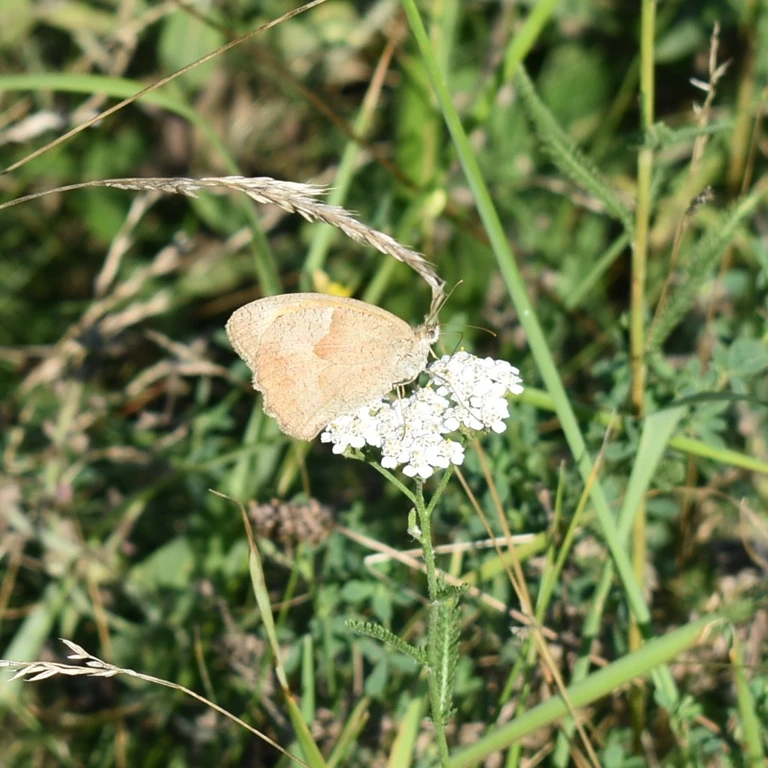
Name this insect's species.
Maniola jurtina
